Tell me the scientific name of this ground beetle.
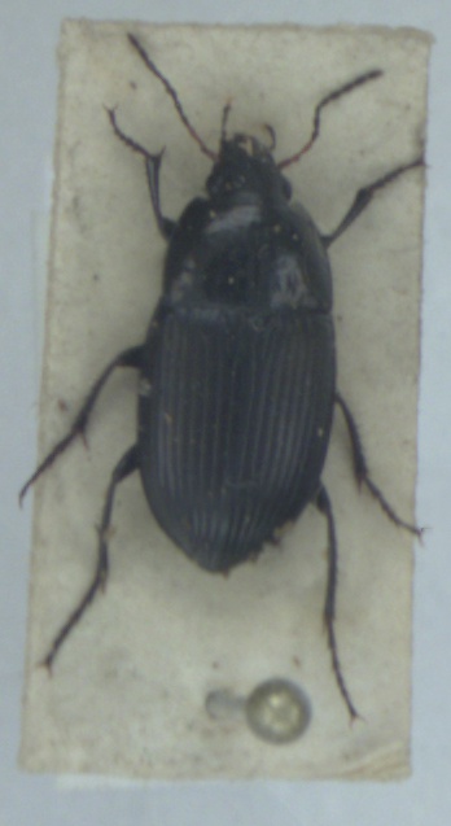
Amara ovata
